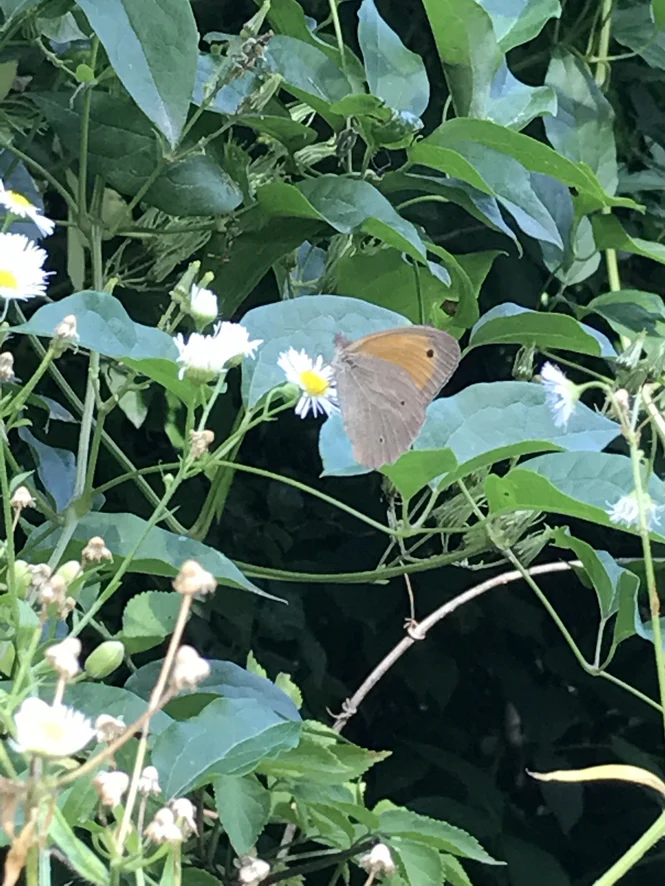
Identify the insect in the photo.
Maniola jurtina
